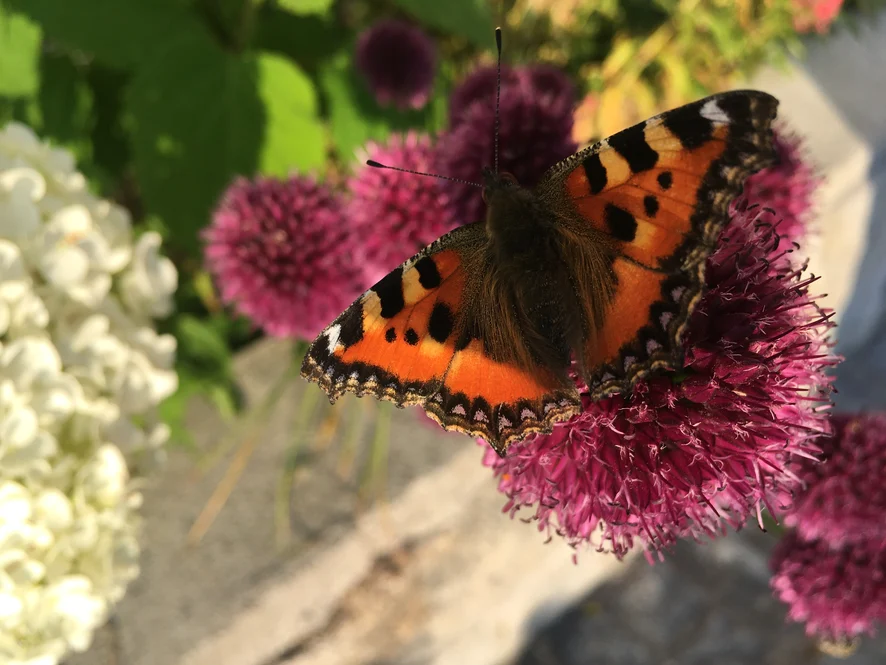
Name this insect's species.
Aglais urticae
